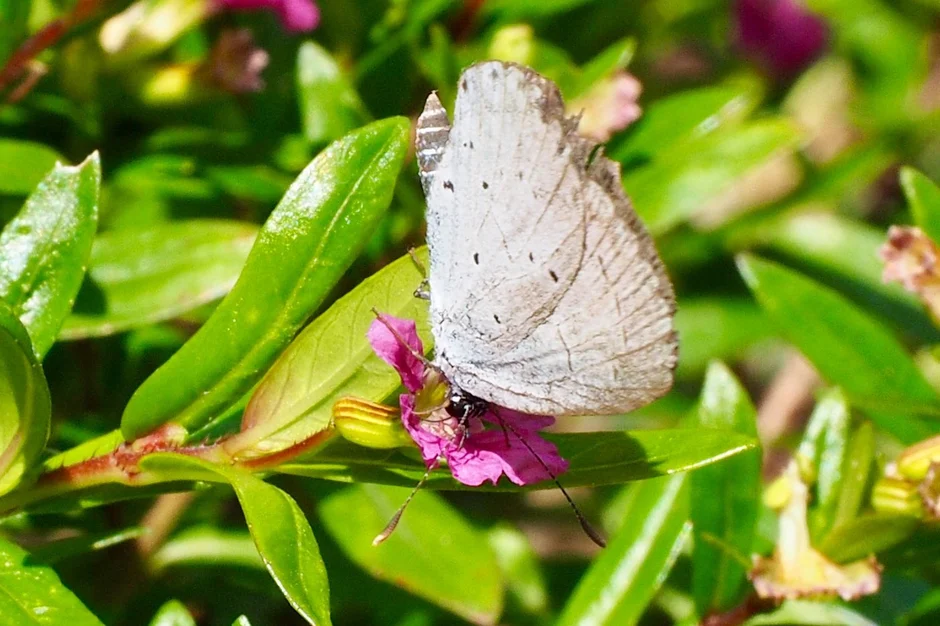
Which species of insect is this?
Celastrina argiolus
